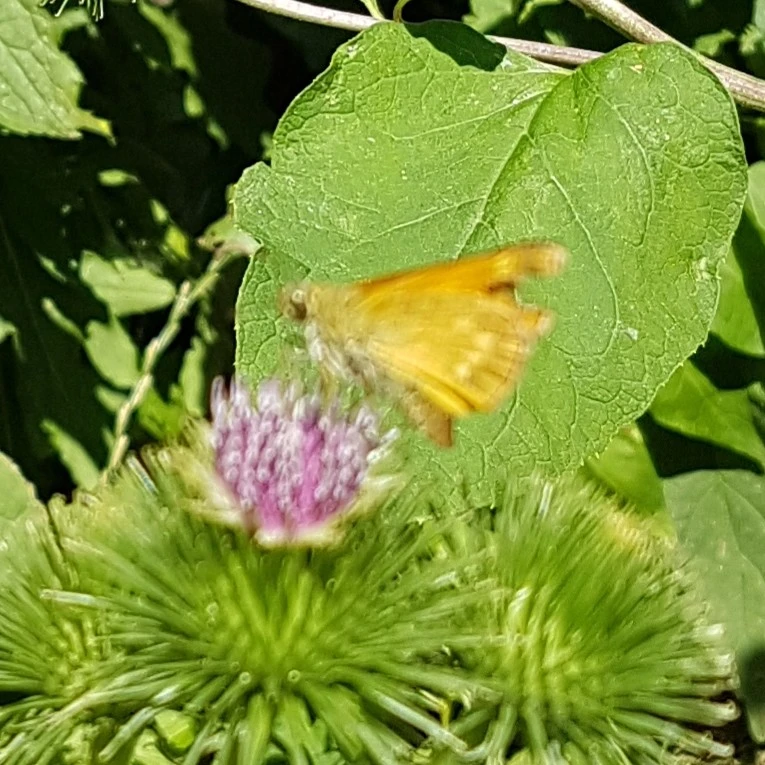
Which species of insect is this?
Ochlodes sylvanus (also Ochlodes venata)
